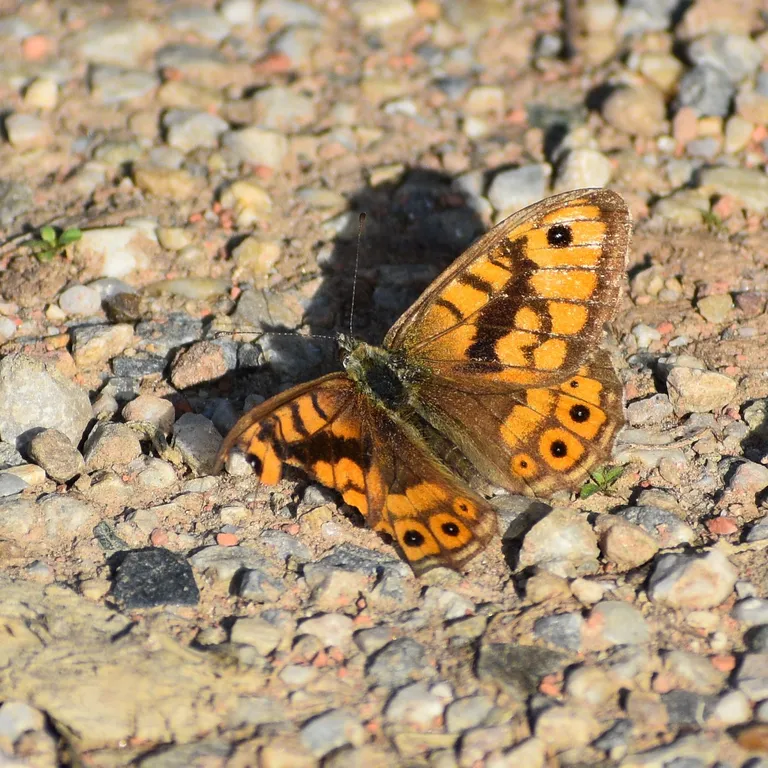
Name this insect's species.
Lasiommata megera (also Pararge megera)
